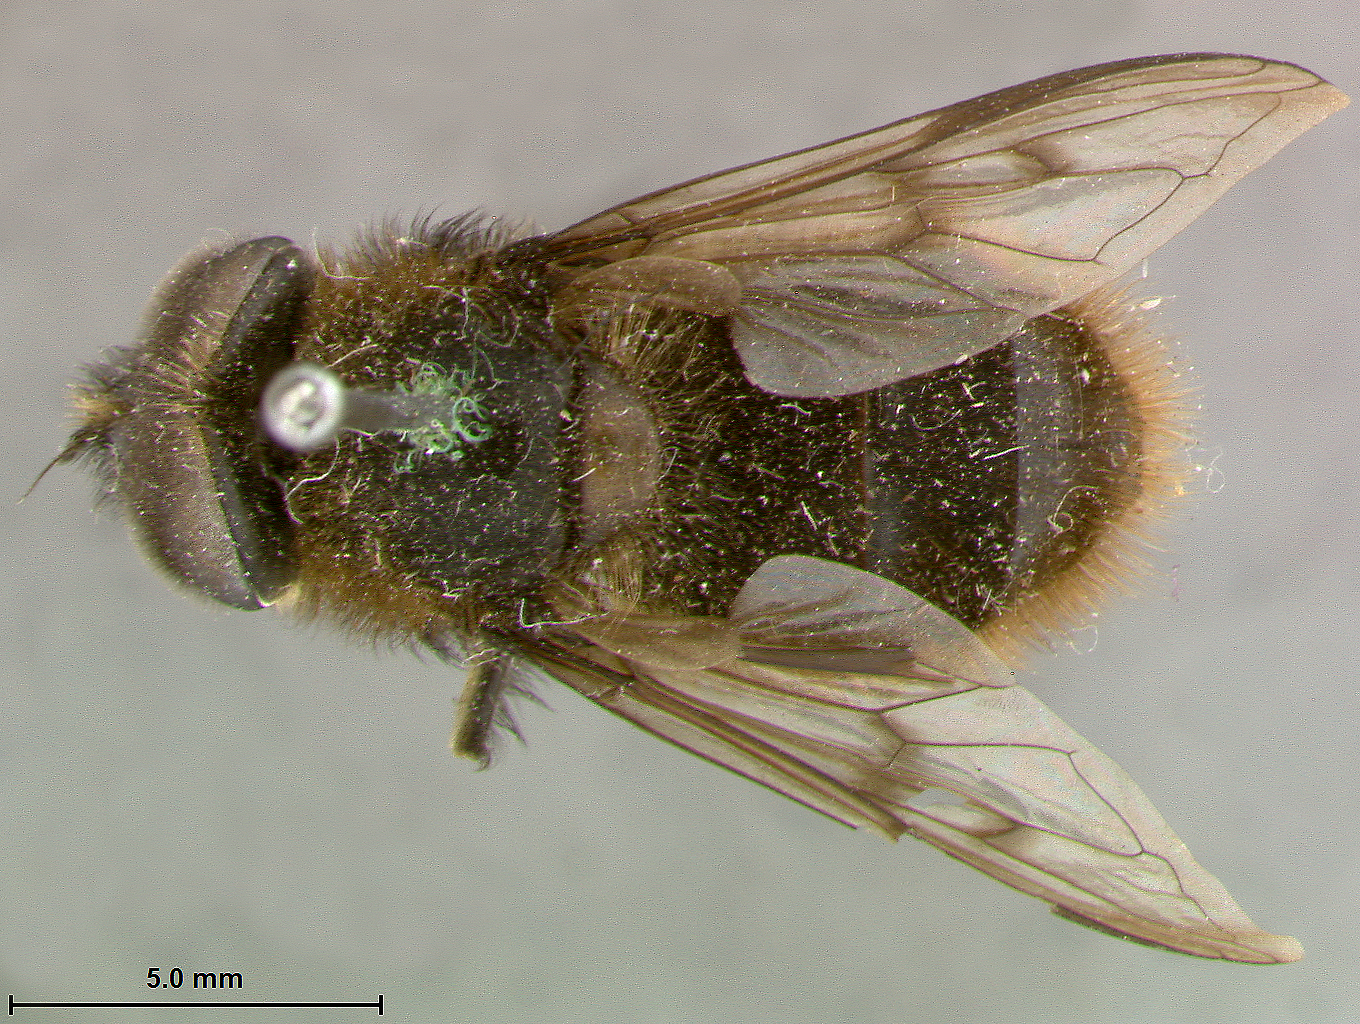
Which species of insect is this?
Volucella kincaidii
